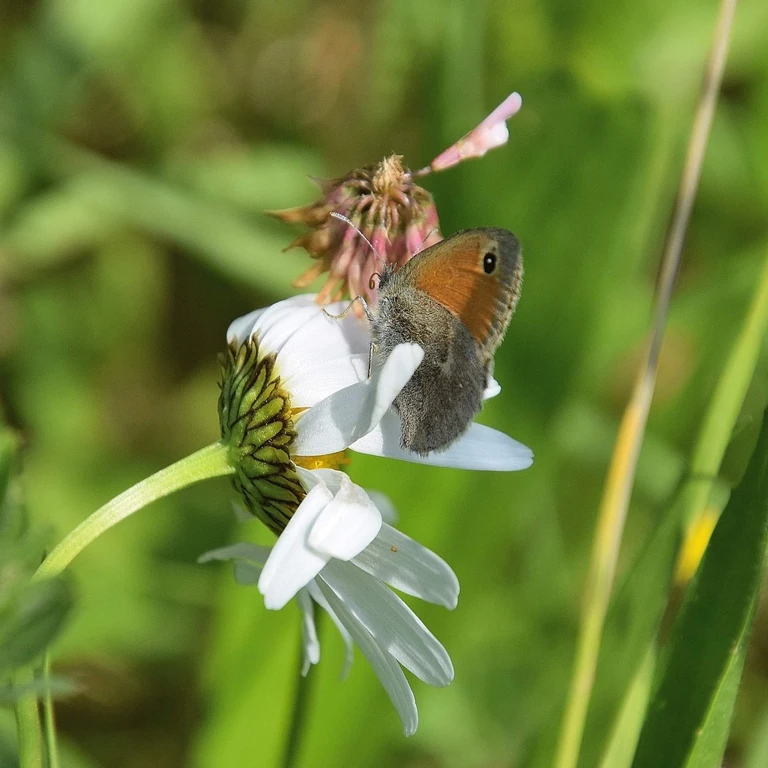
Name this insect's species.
Coenonympha pamphilus
